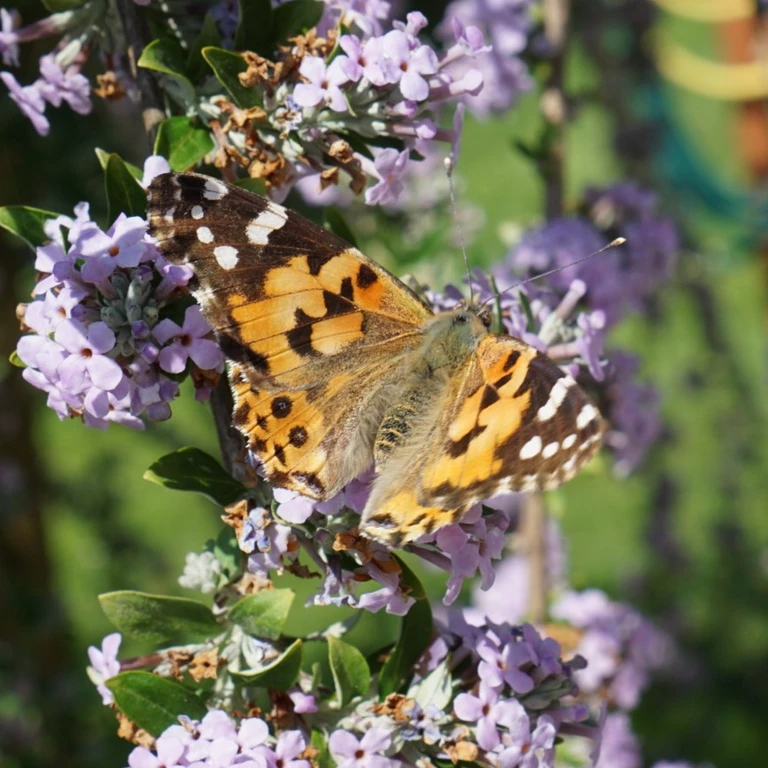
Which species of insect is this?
Vanessa cardui
